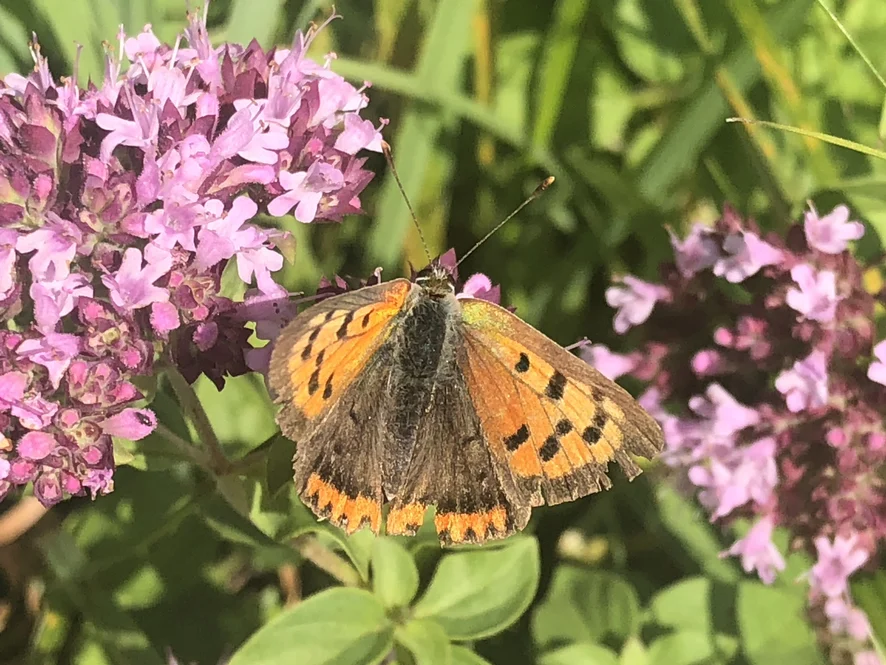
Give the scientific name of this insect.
Lycaena phlaeas
